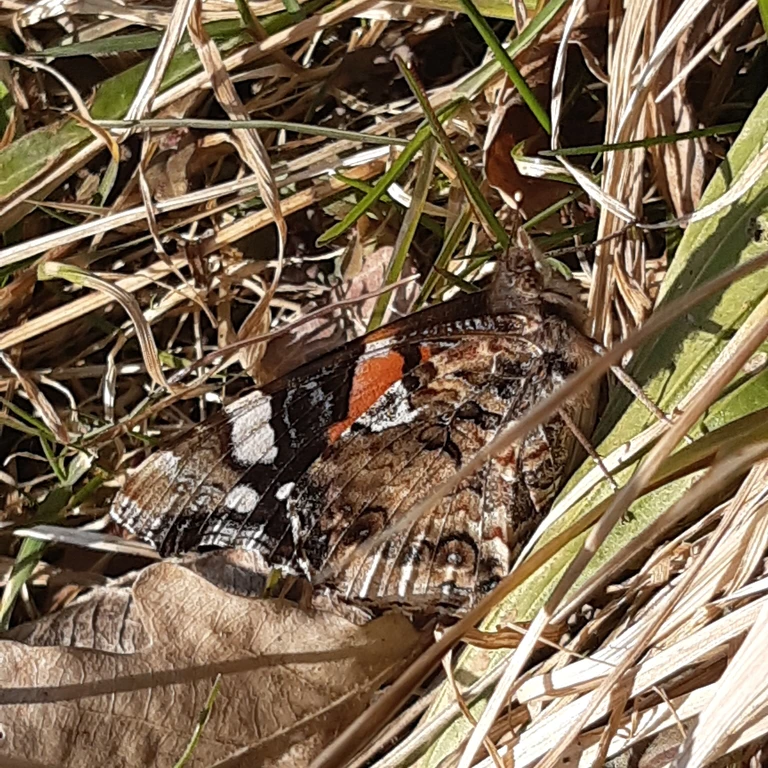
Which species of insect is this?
Vanessa atalanta
